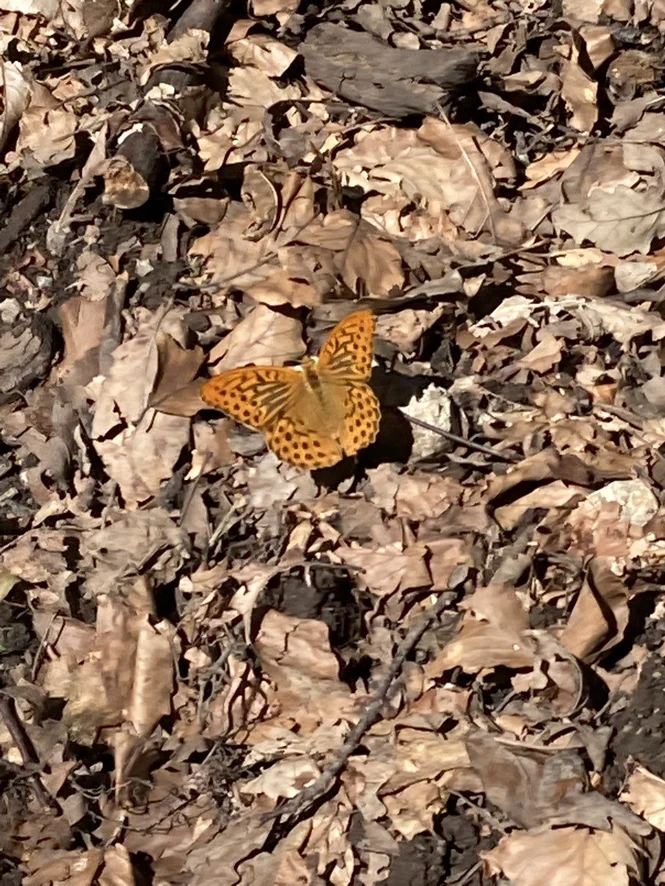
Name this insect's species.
Argynnis paphia
